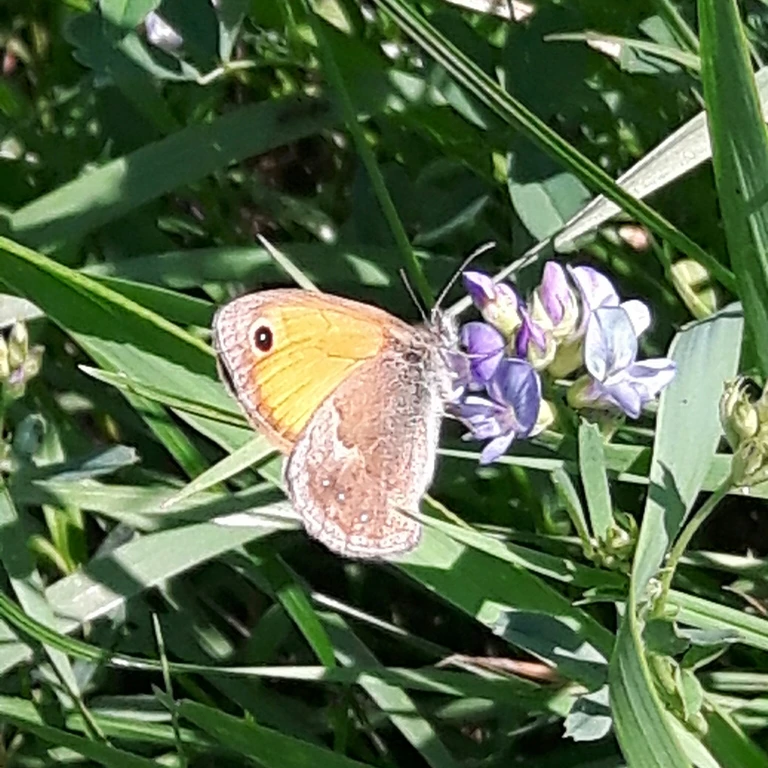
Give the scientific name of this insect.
Coenonympha pamphilus
